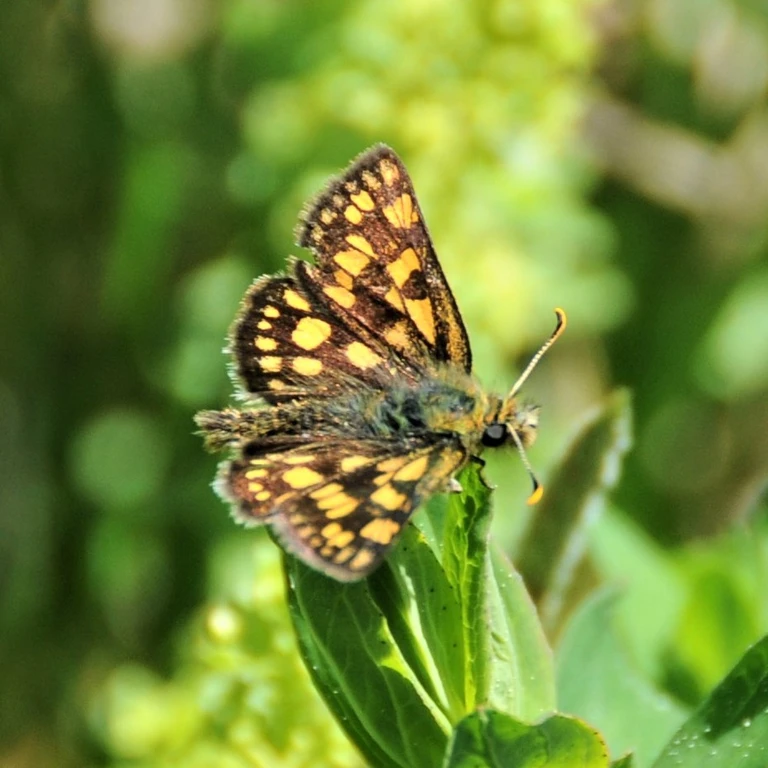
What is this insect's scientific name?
Carterocephalus palaemon
